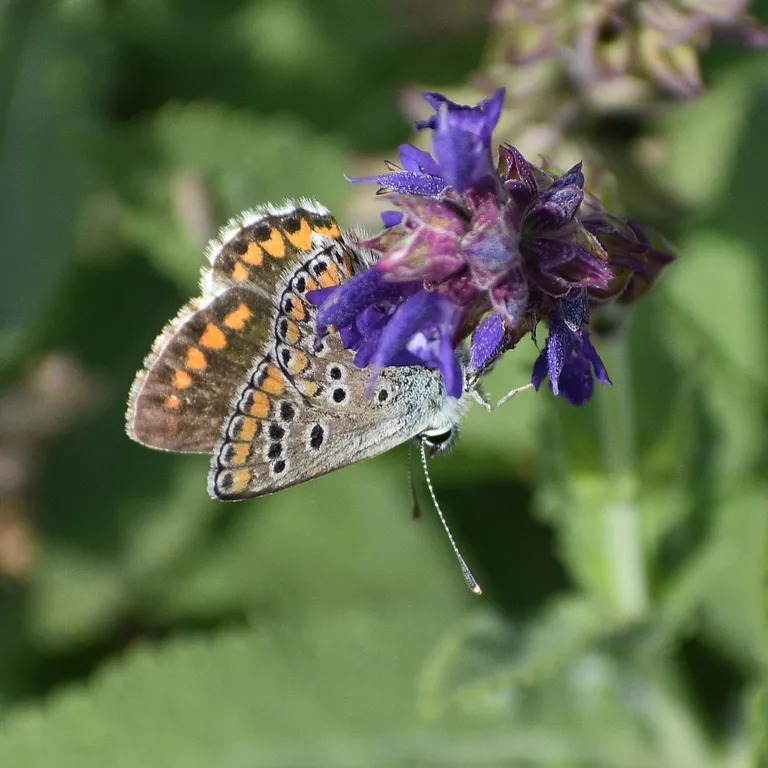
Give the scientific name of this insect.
Aricia agestis/artaxerxes
